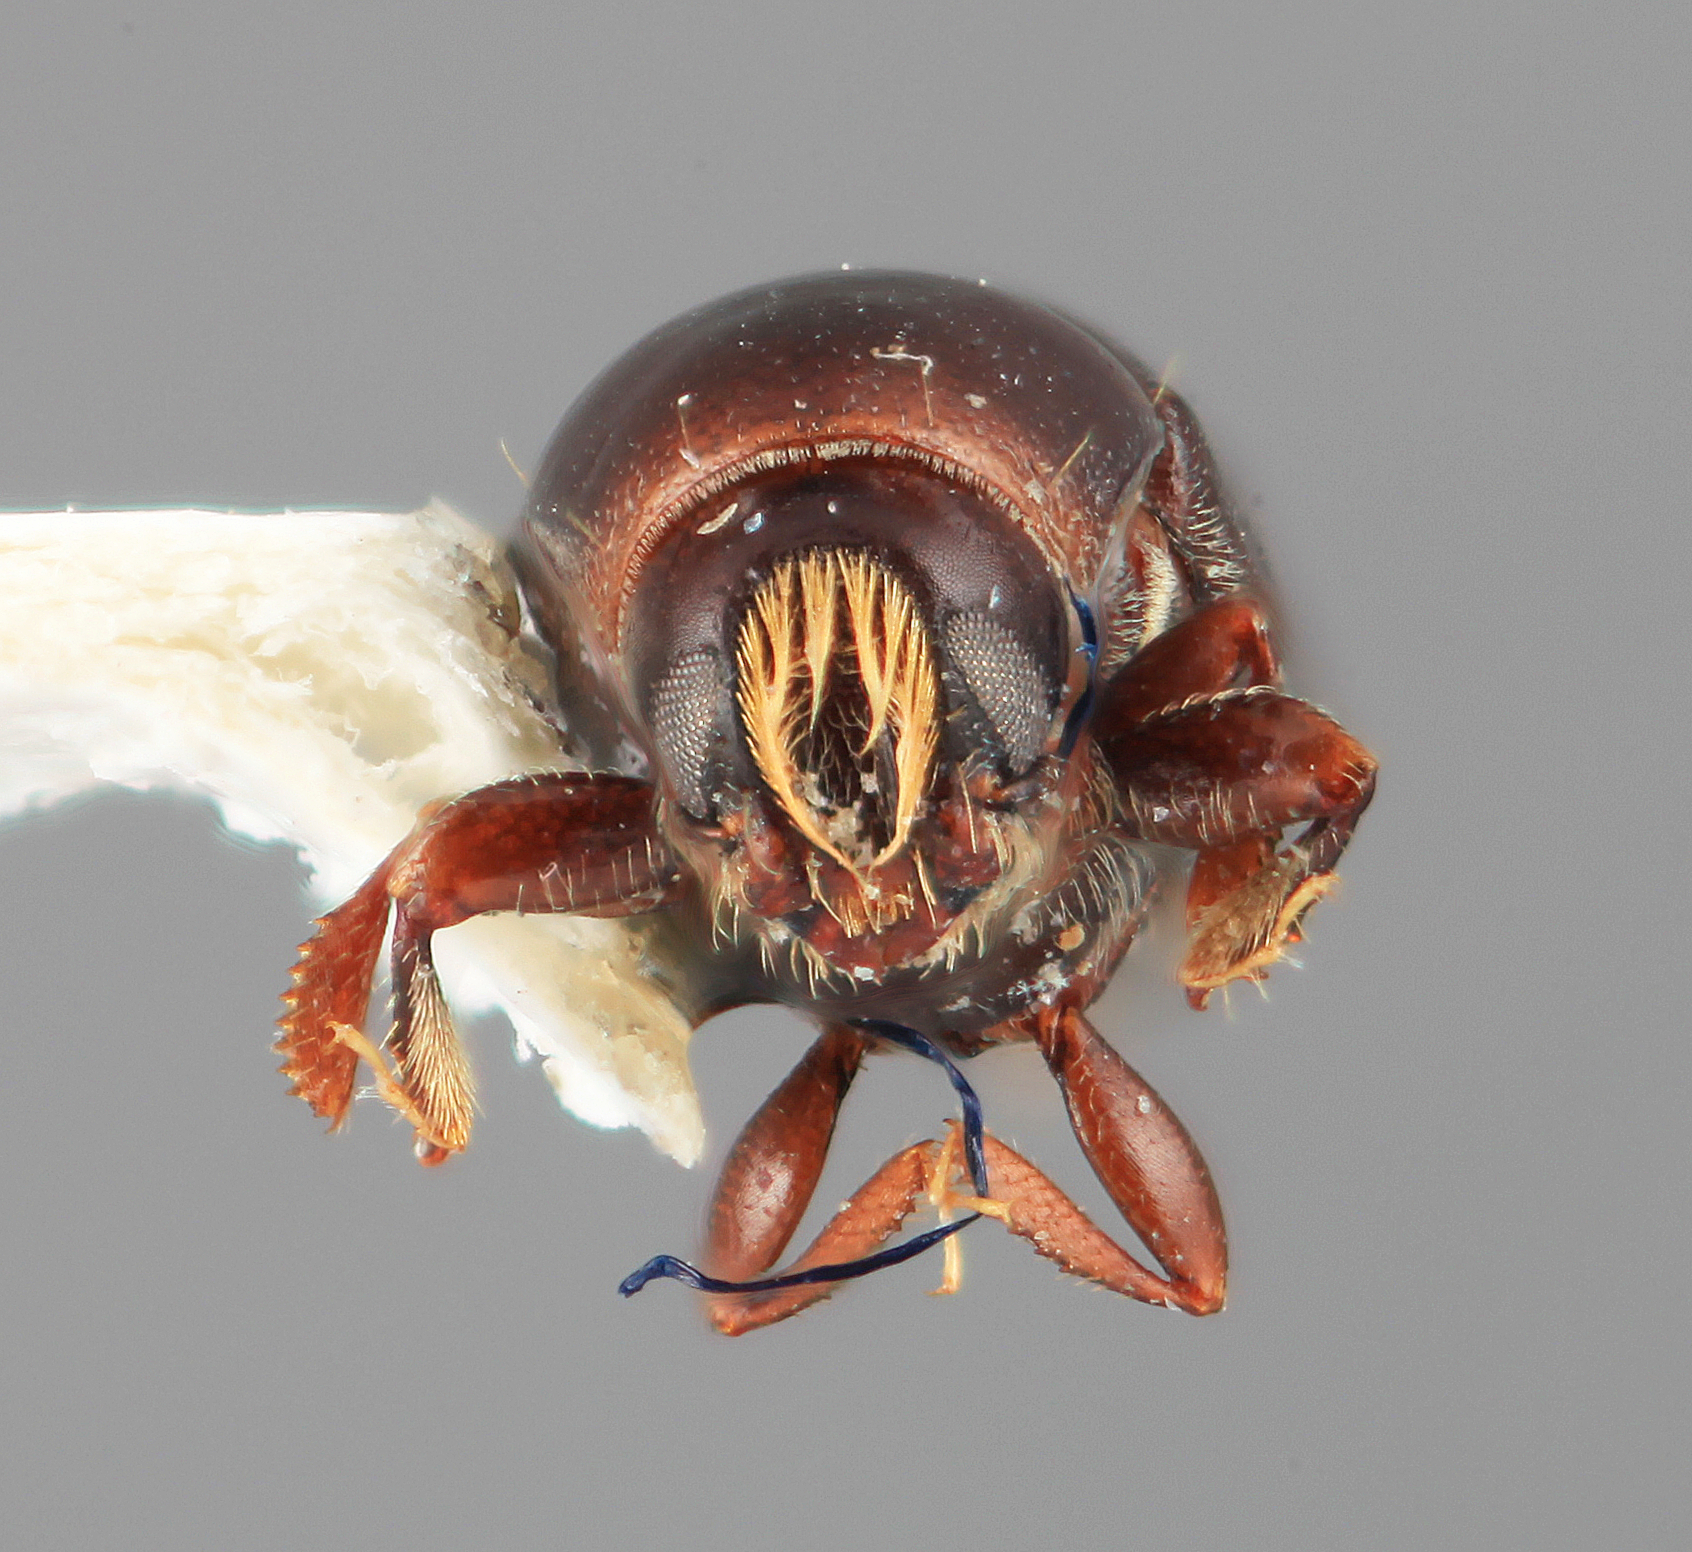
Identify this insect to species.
Scolytodes cecropiavorus
